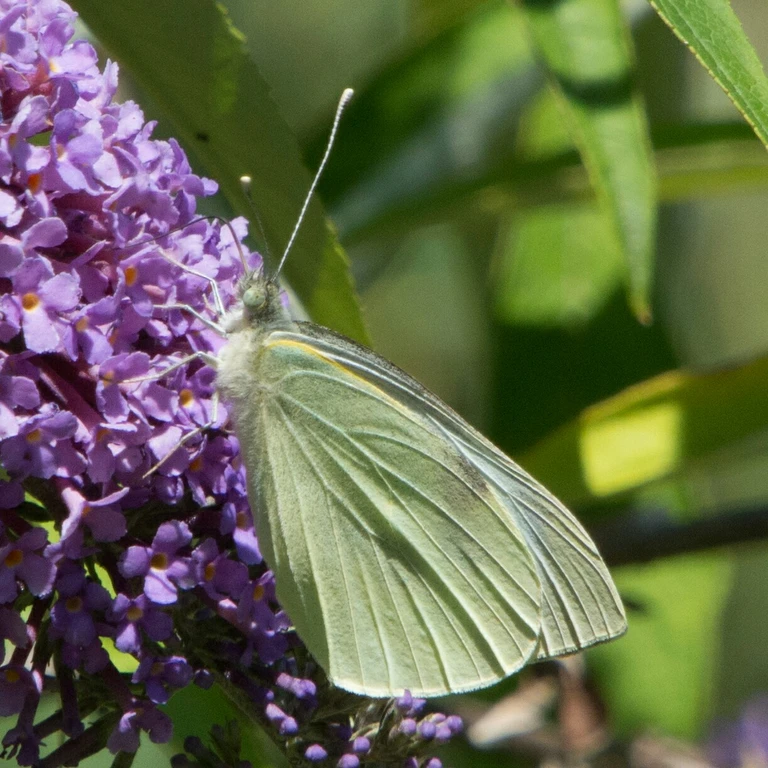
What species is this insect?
Pieris brassicae
